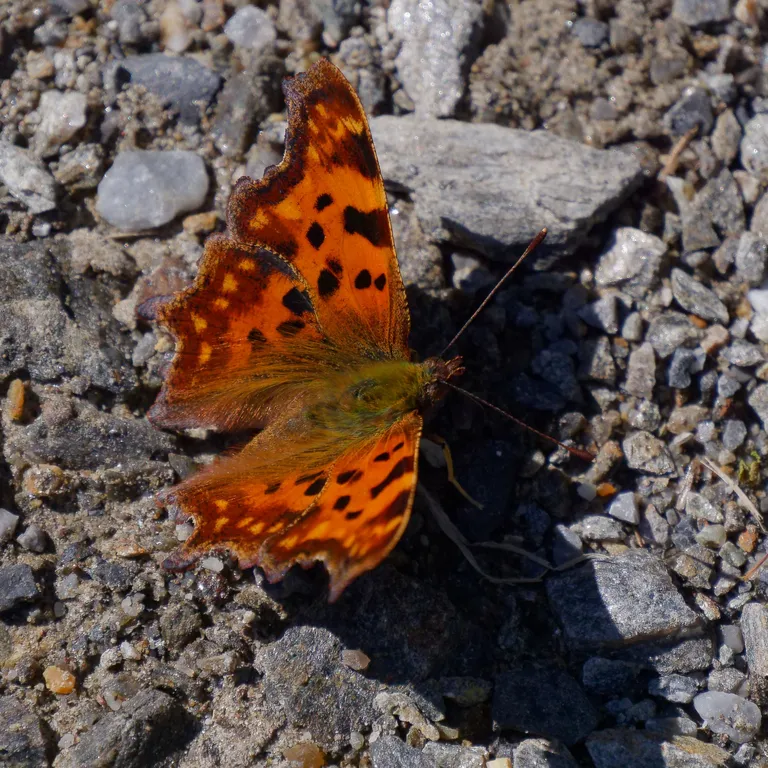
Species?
Polygonia c-album
